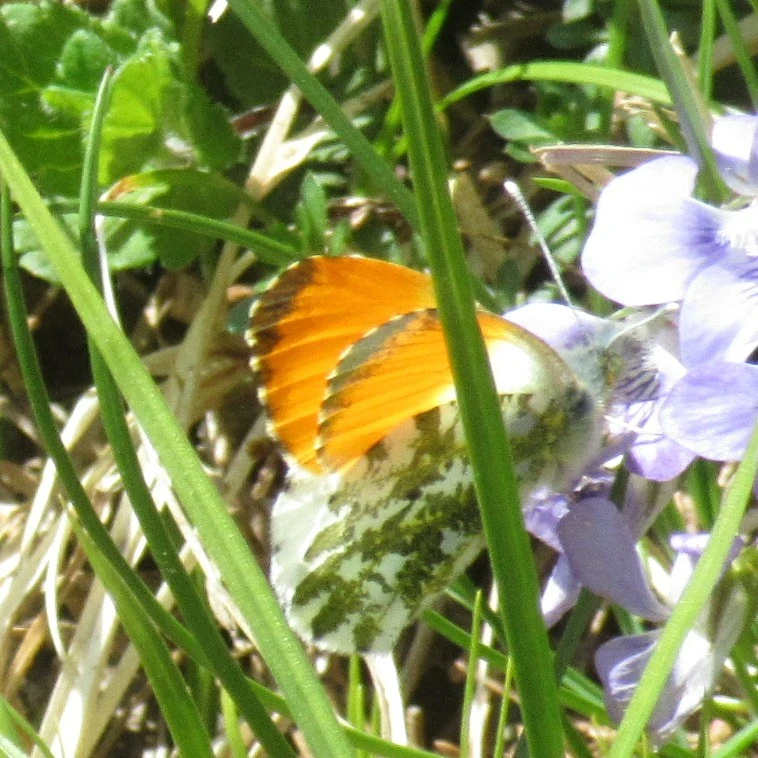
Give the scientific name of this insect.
Anthocharis cardamines
